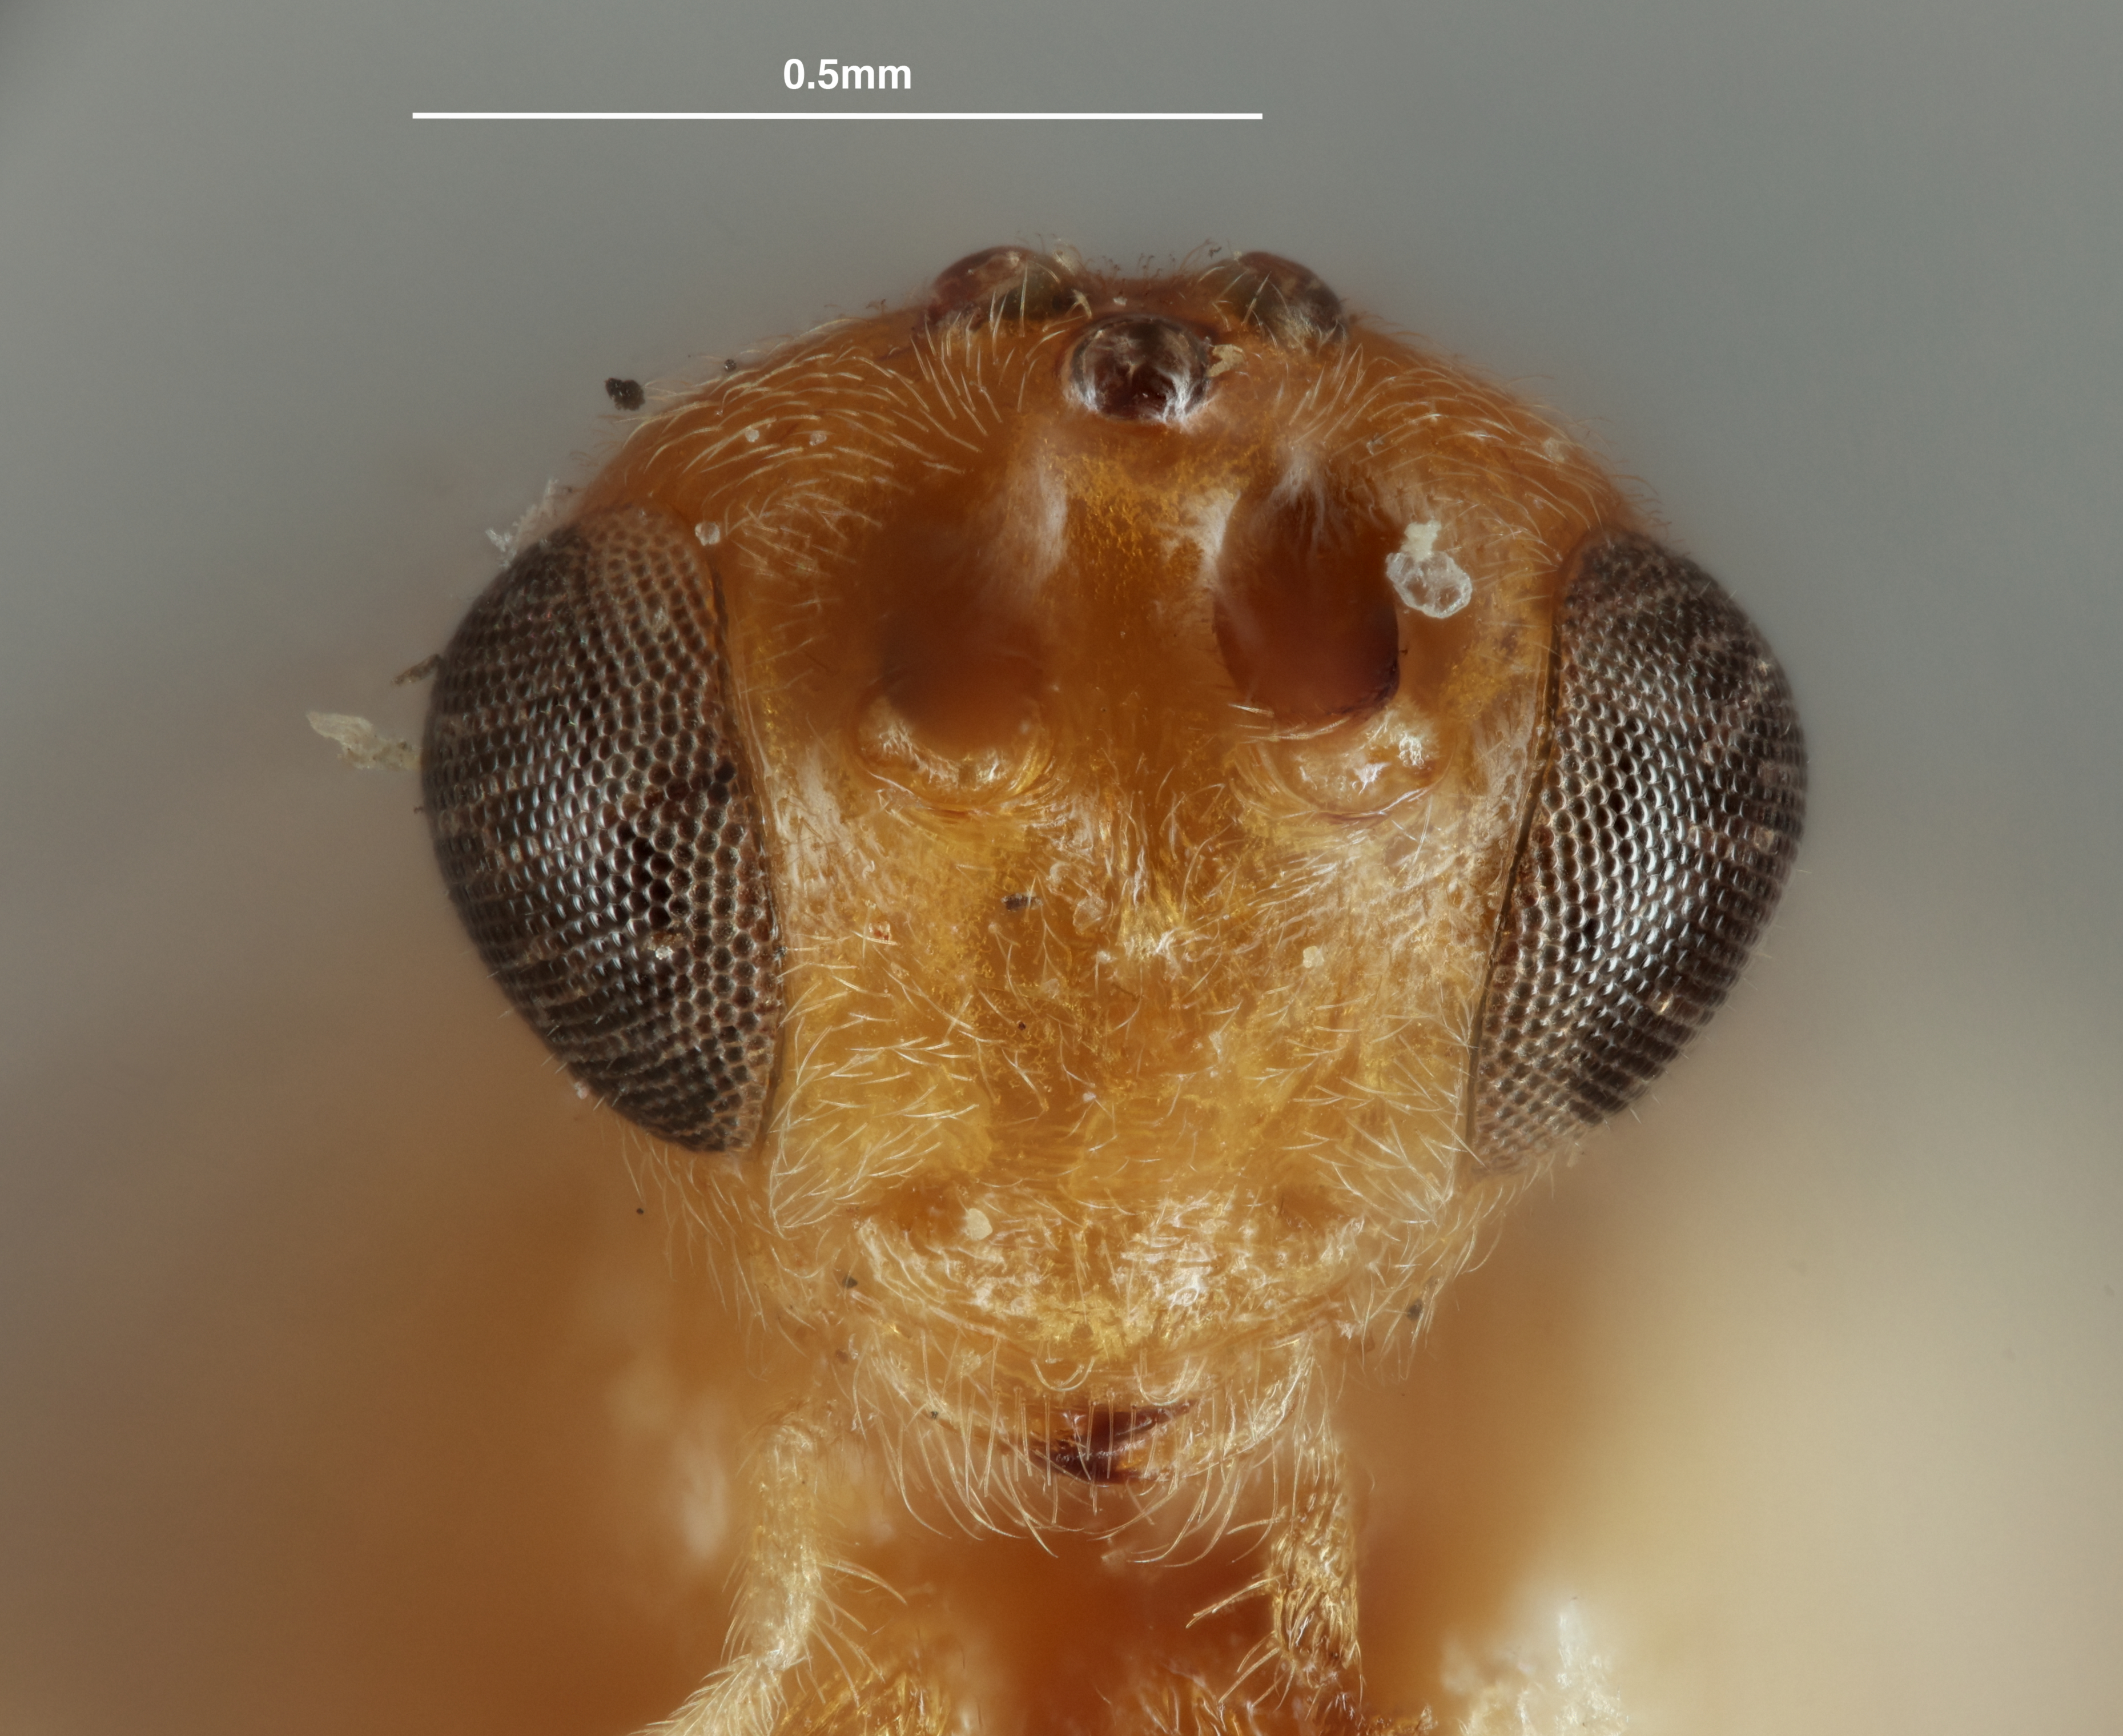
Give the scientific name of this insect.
Meteorus congregatus
